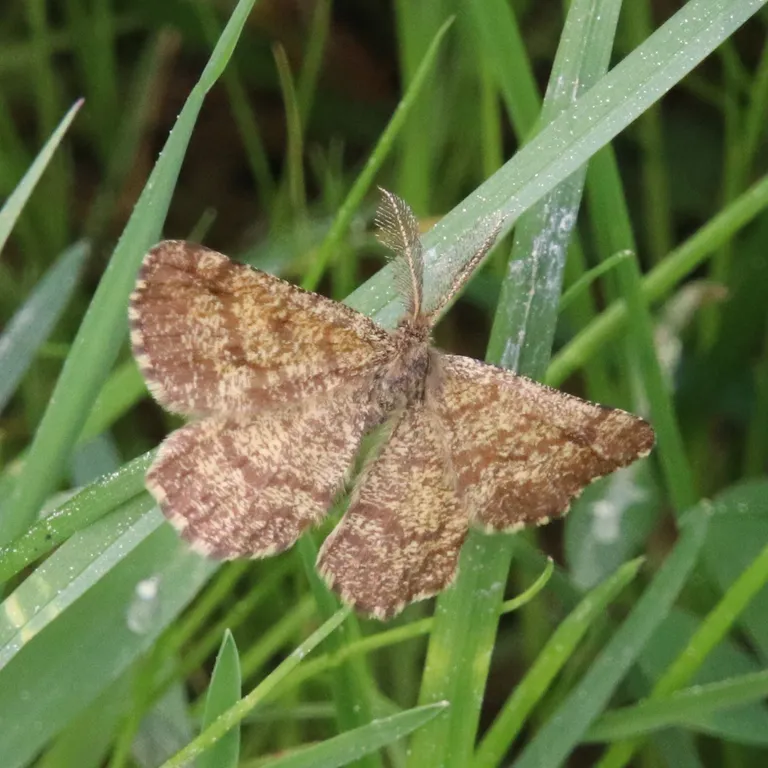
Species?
Ematurga atomaria
